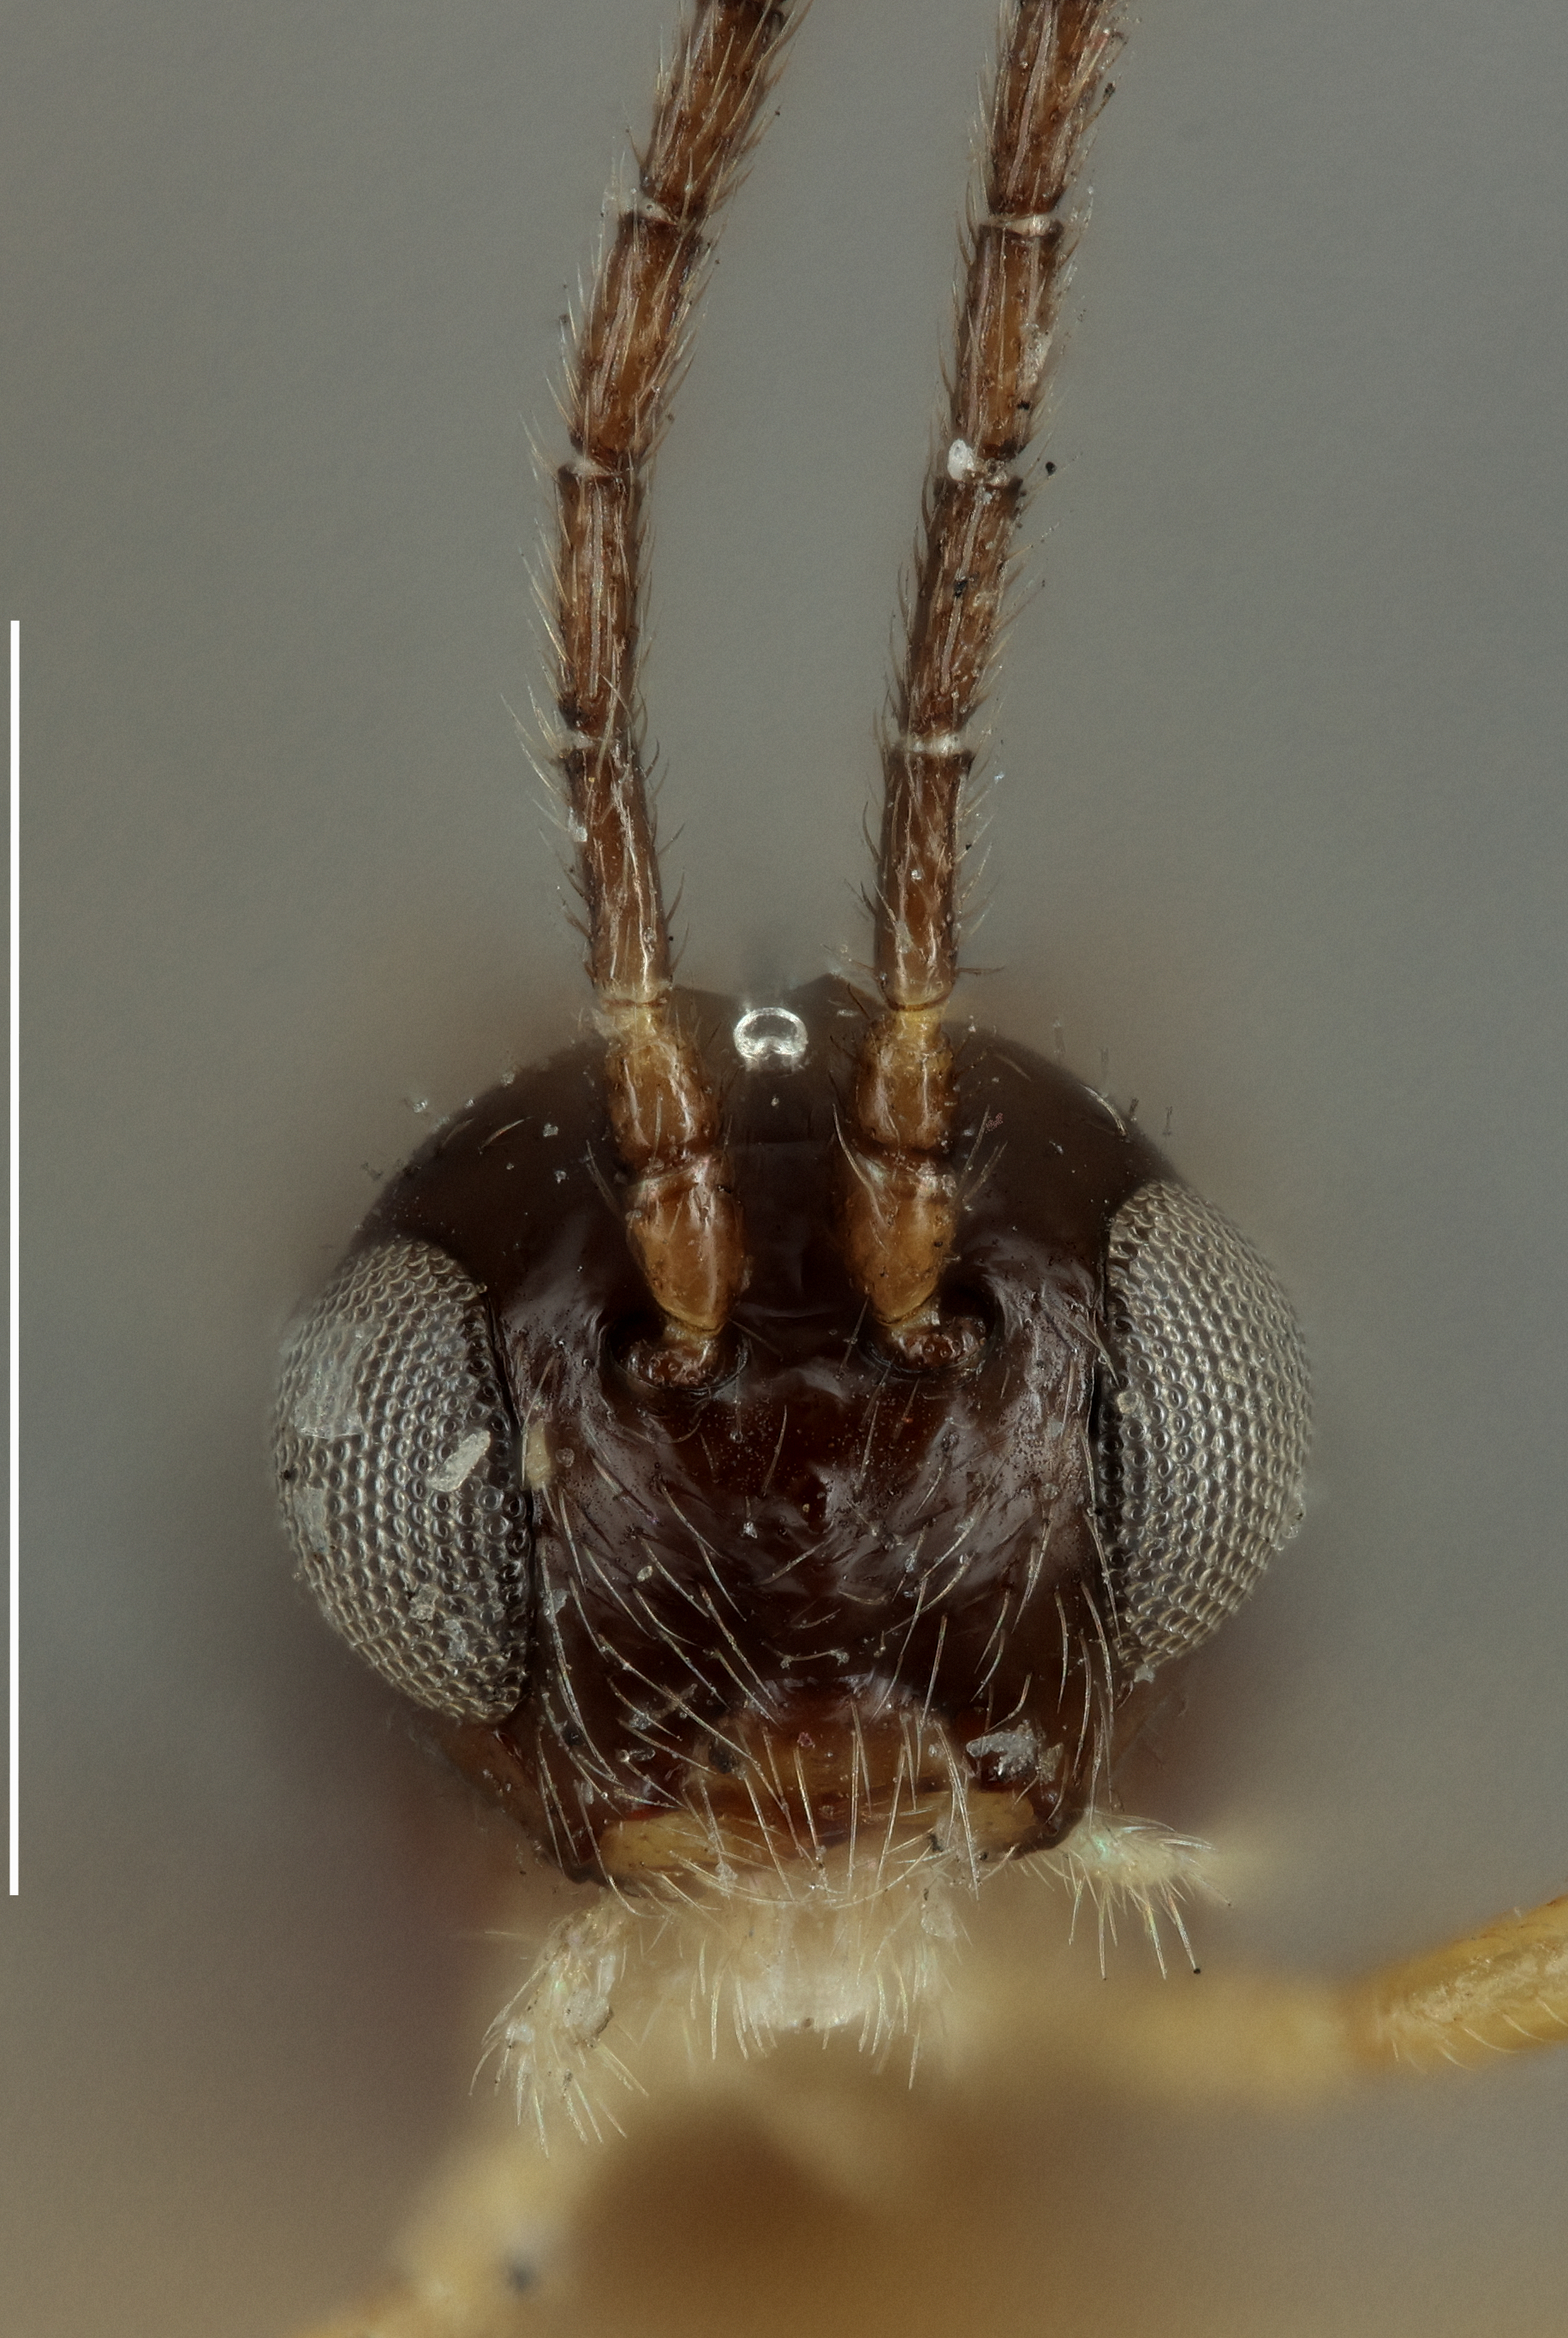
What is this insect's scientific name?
Opius nigritellae
